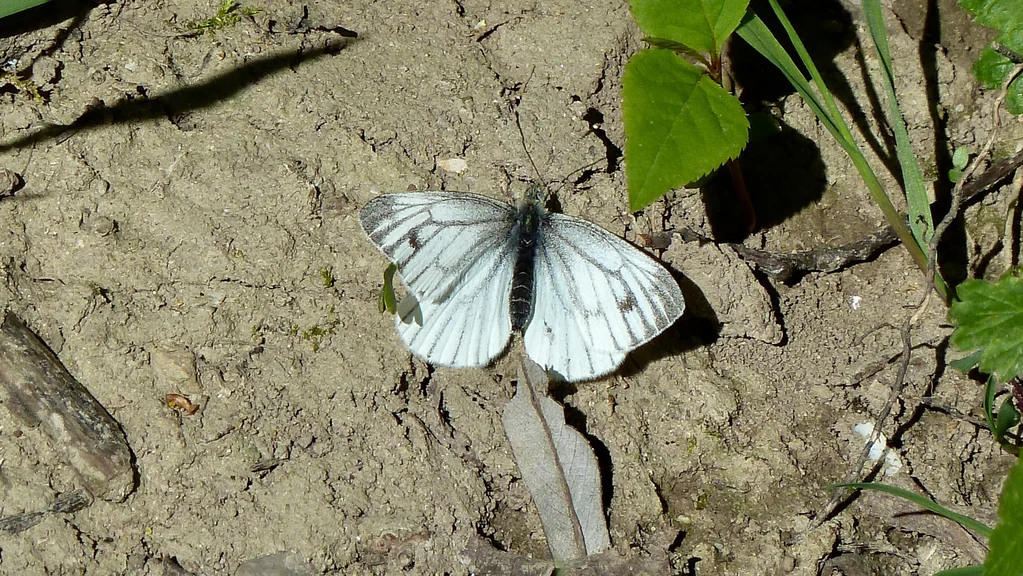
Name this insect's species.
Pieris napi
